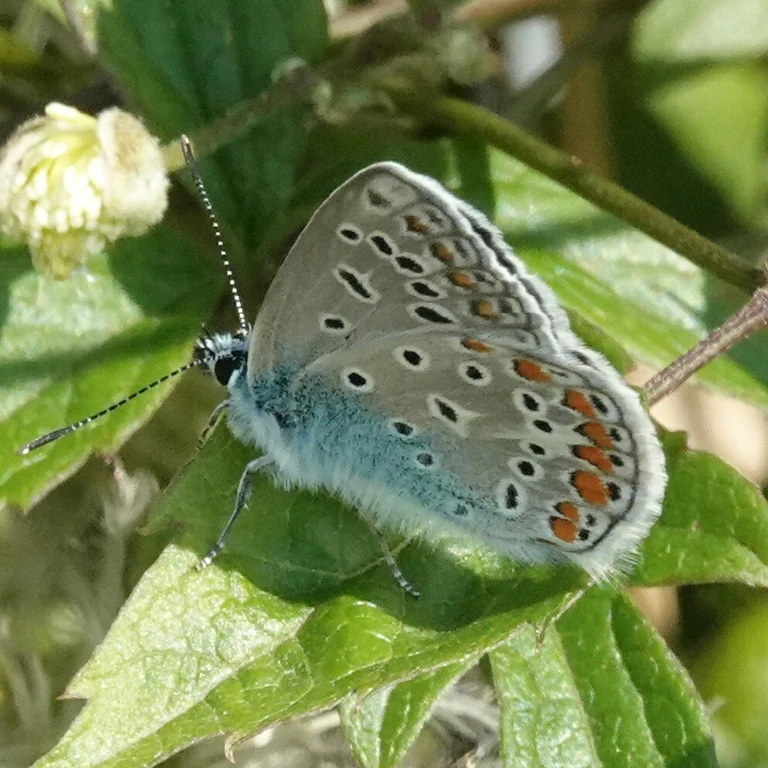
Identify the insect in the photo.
Polyommatus icarus
